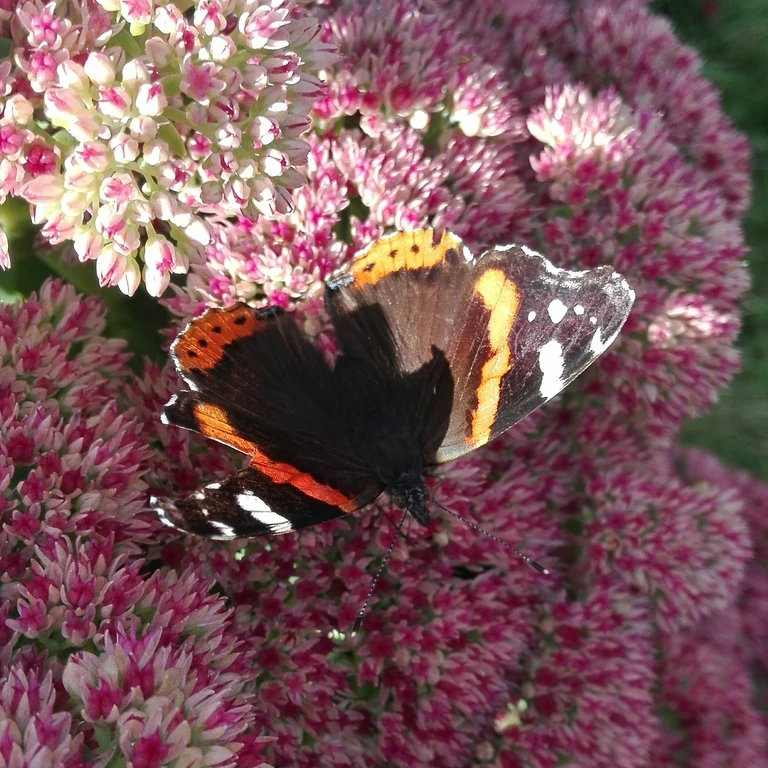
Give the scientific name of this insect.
Vanessa atalanta
